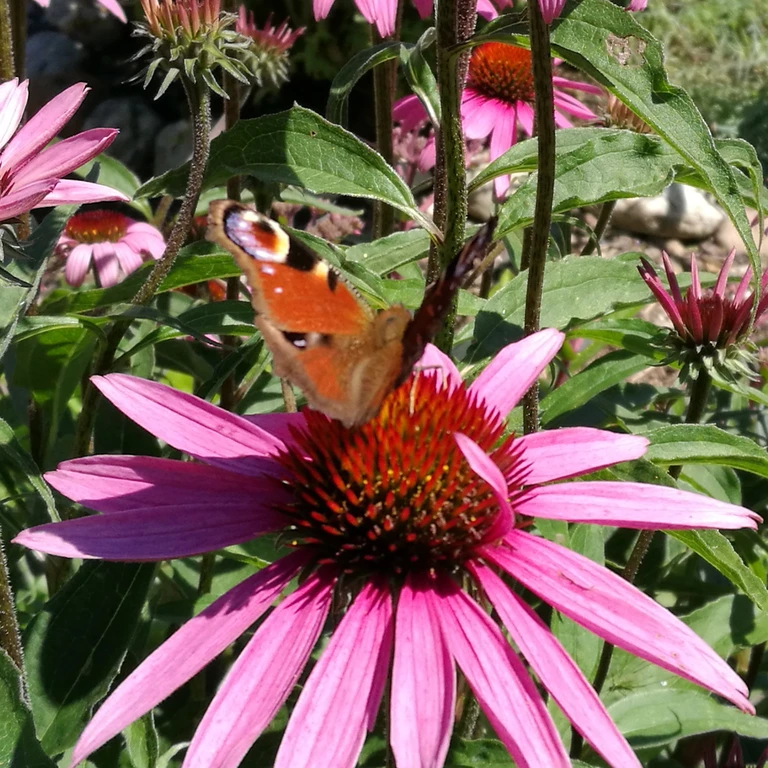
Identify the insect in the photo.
Aglais io
